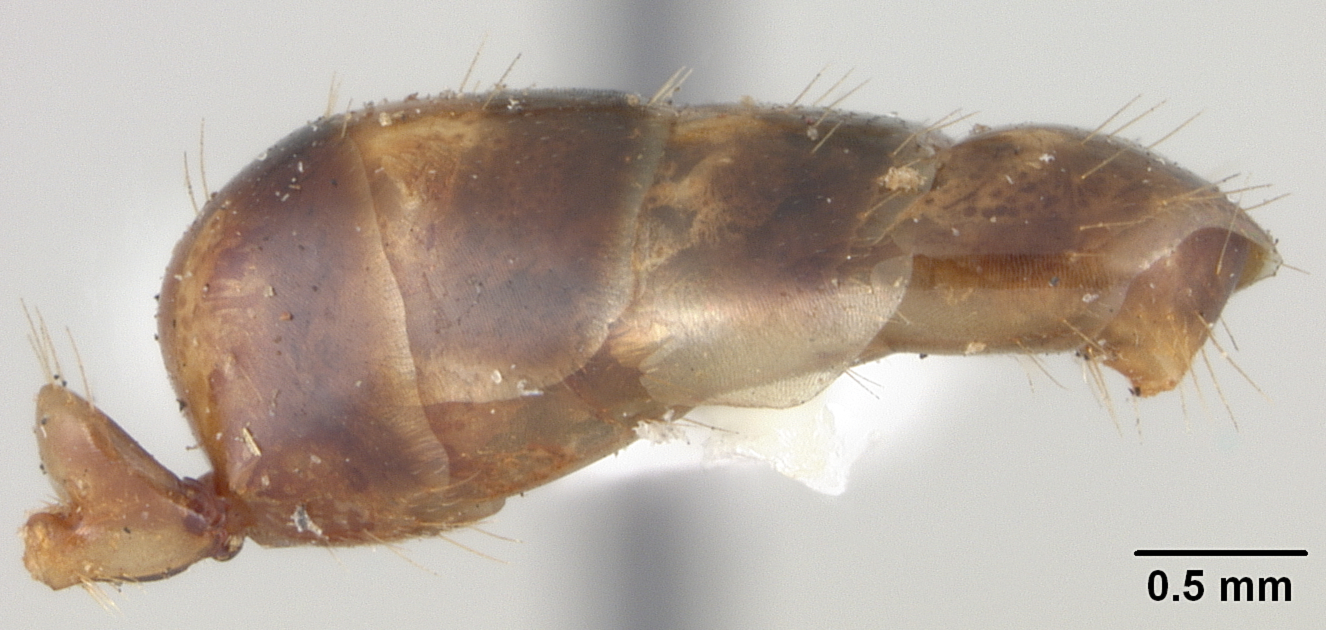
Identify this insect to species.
Camponotus macilentus
